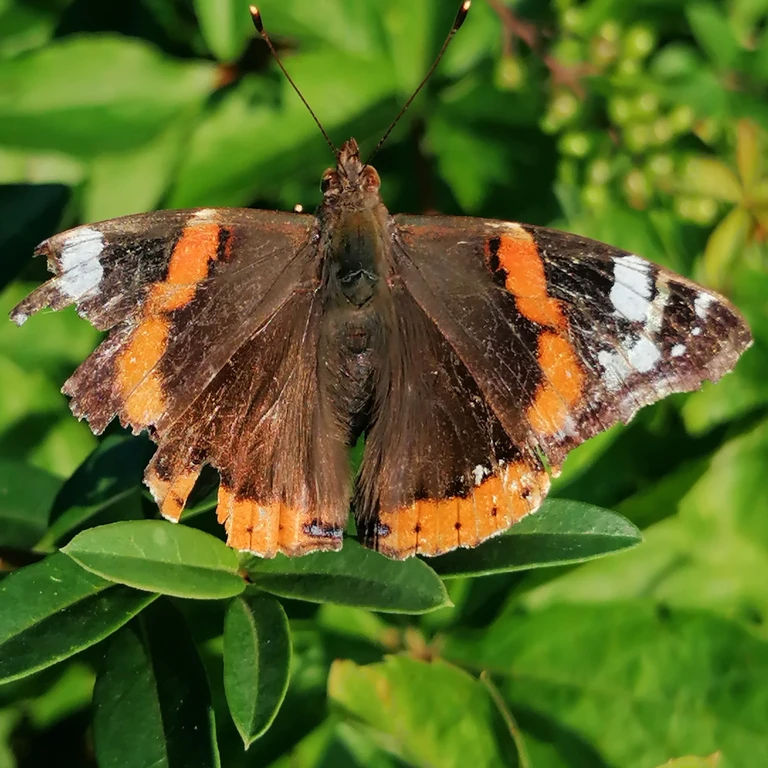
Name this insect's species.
Vanessa atalanta
